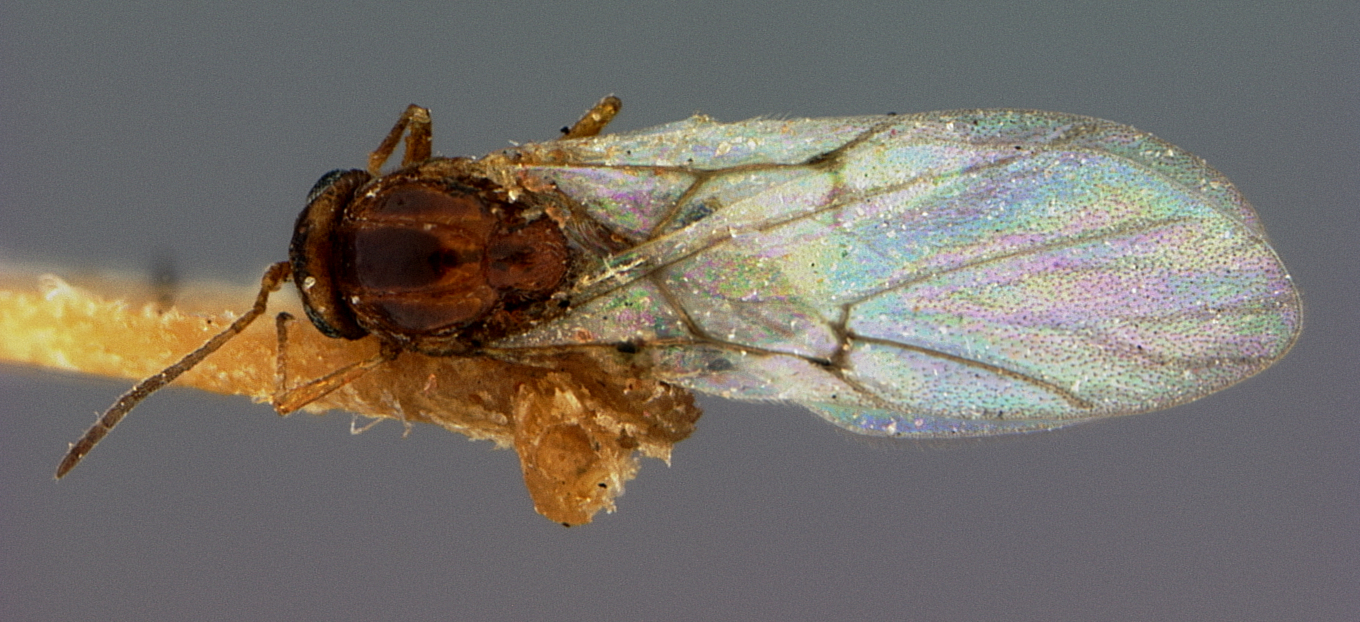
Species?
Diplolepis amphora
